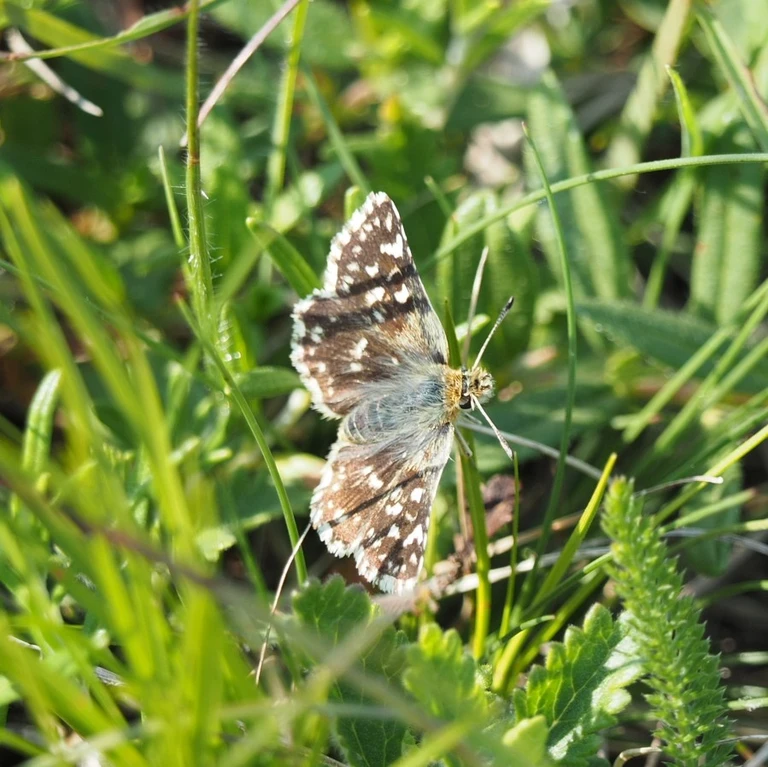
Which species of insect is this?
Spialia sertorius
